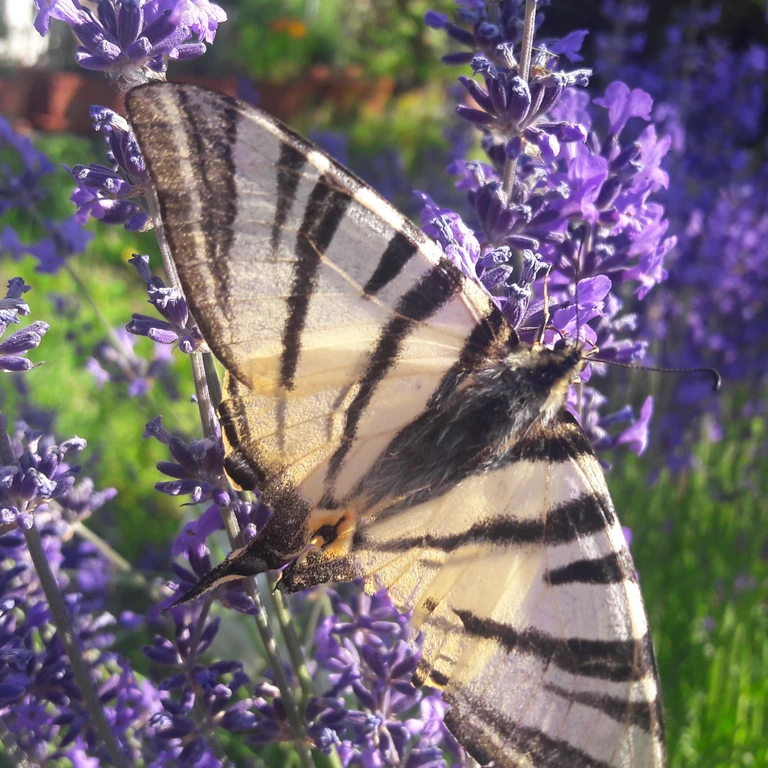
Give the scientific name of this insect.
Iphiclides podalirius
